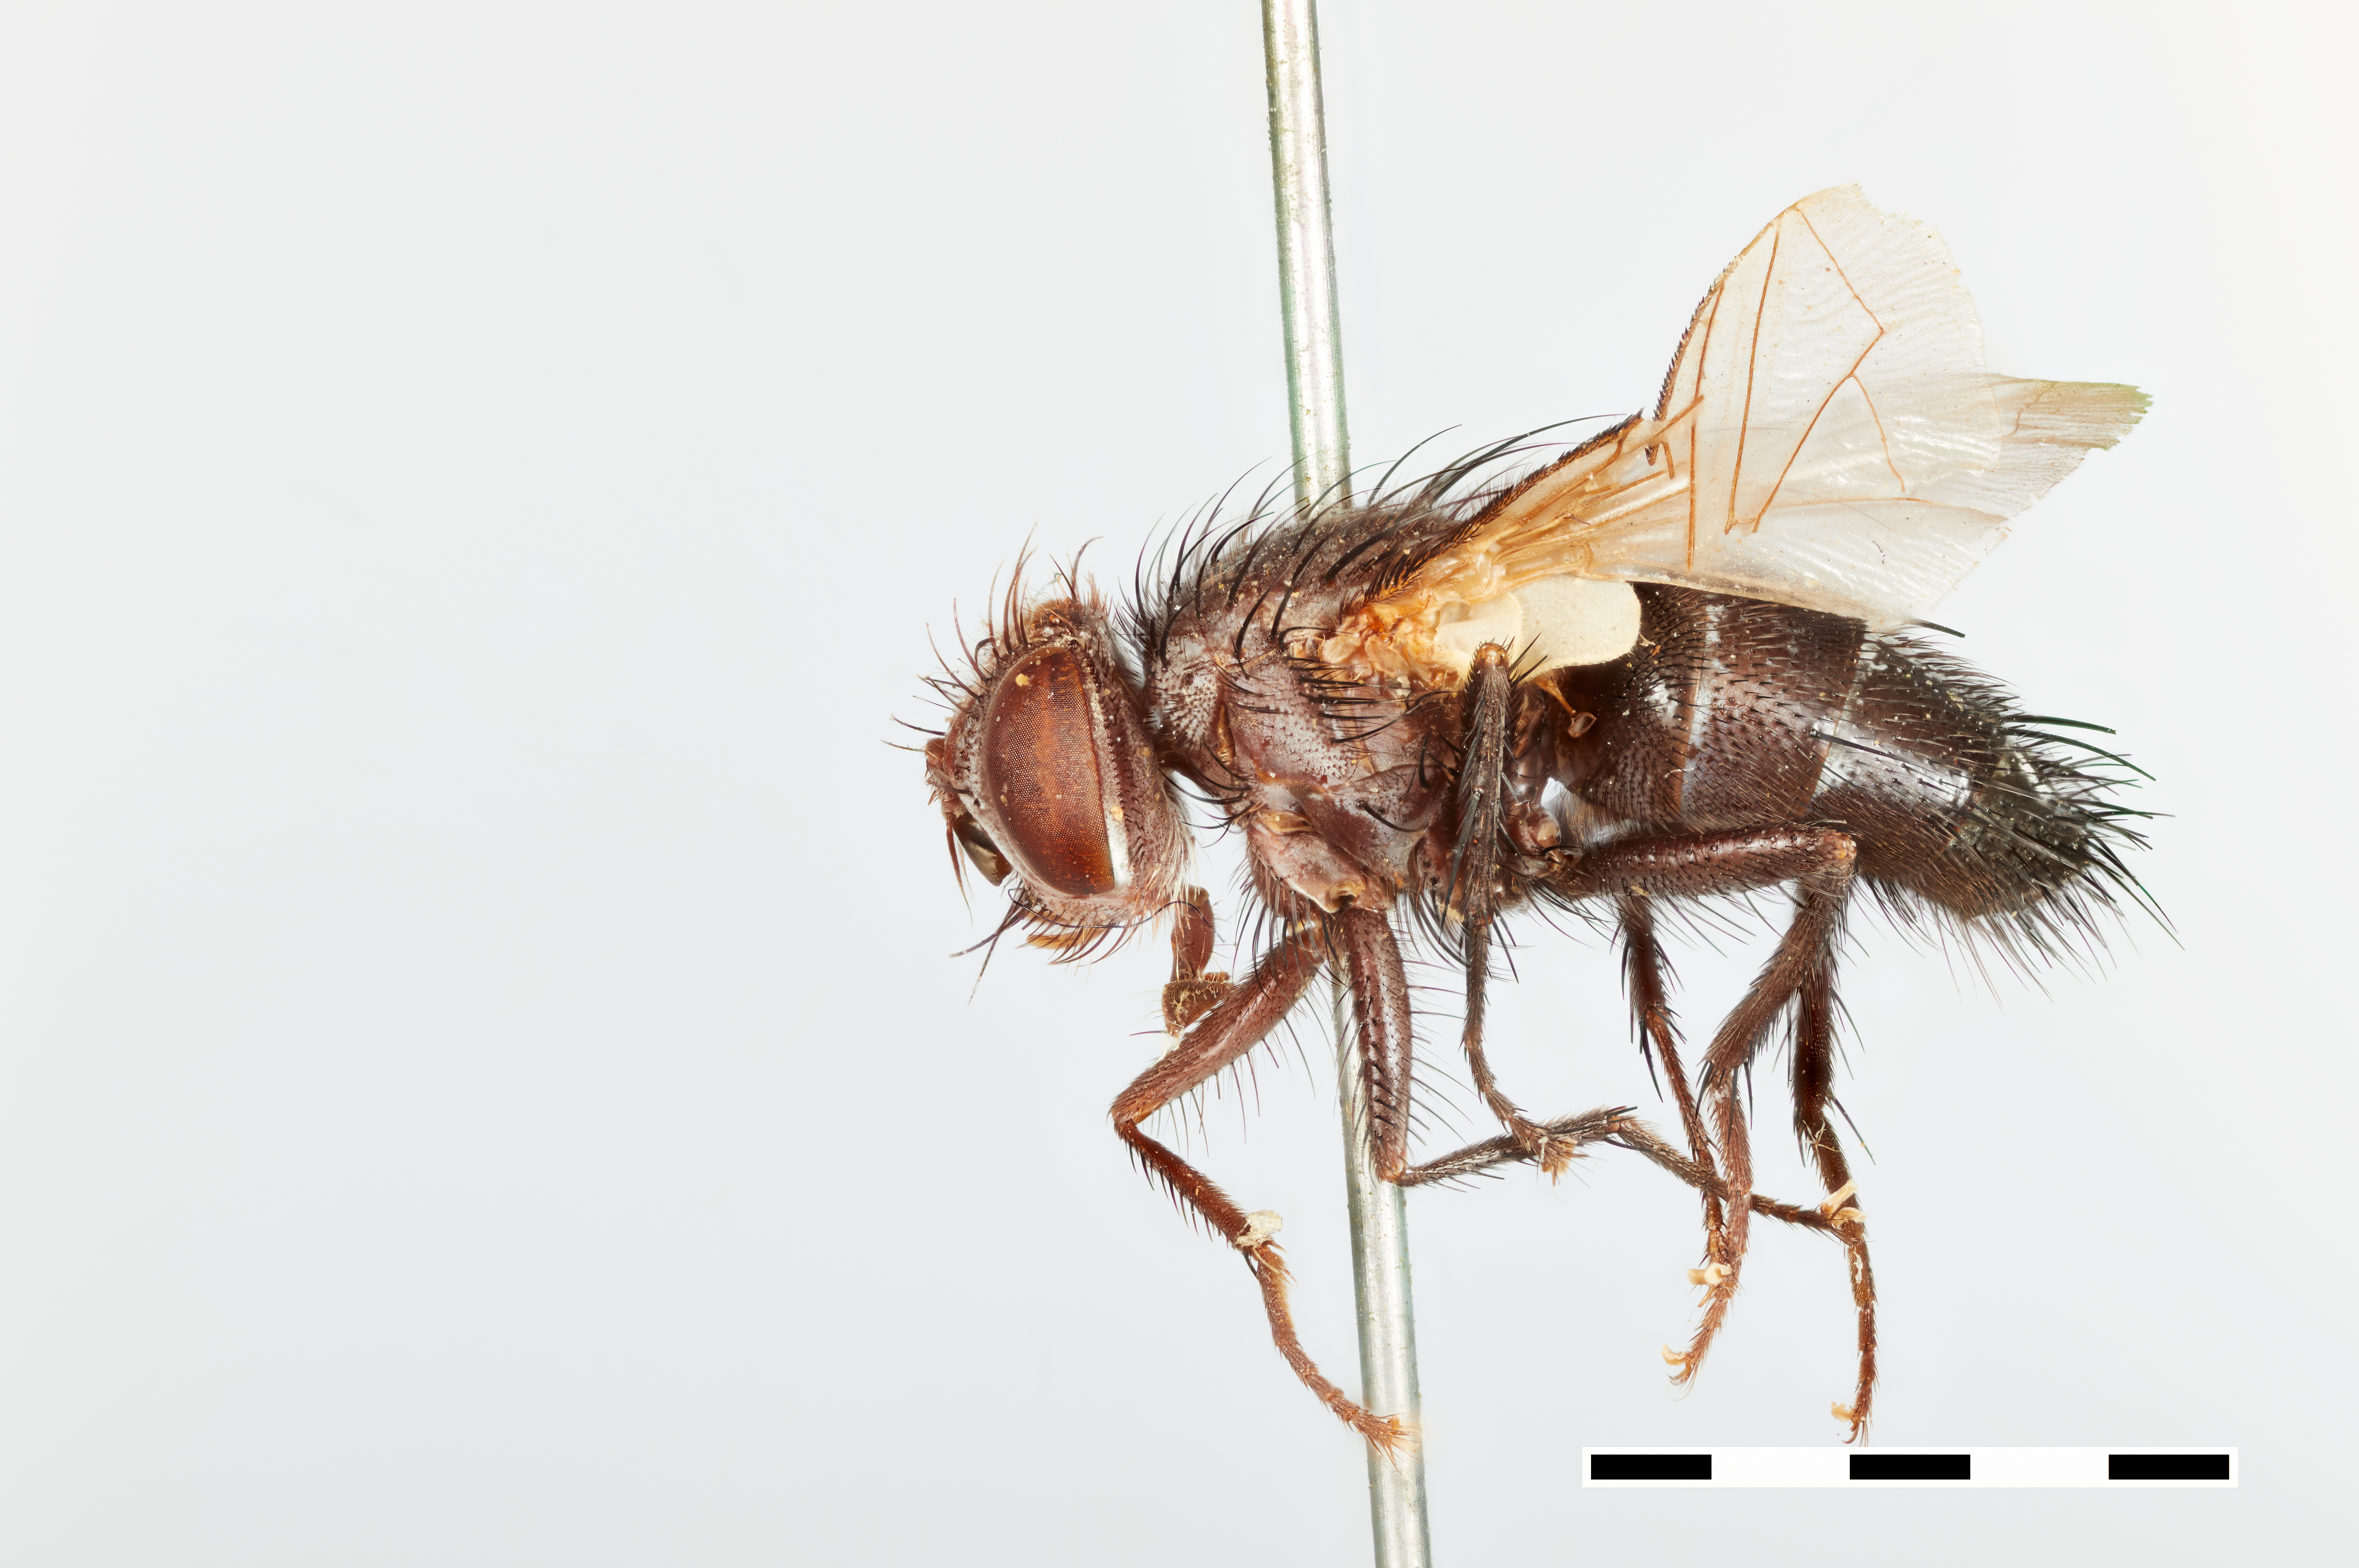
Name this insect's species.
Sturmia bakeri
